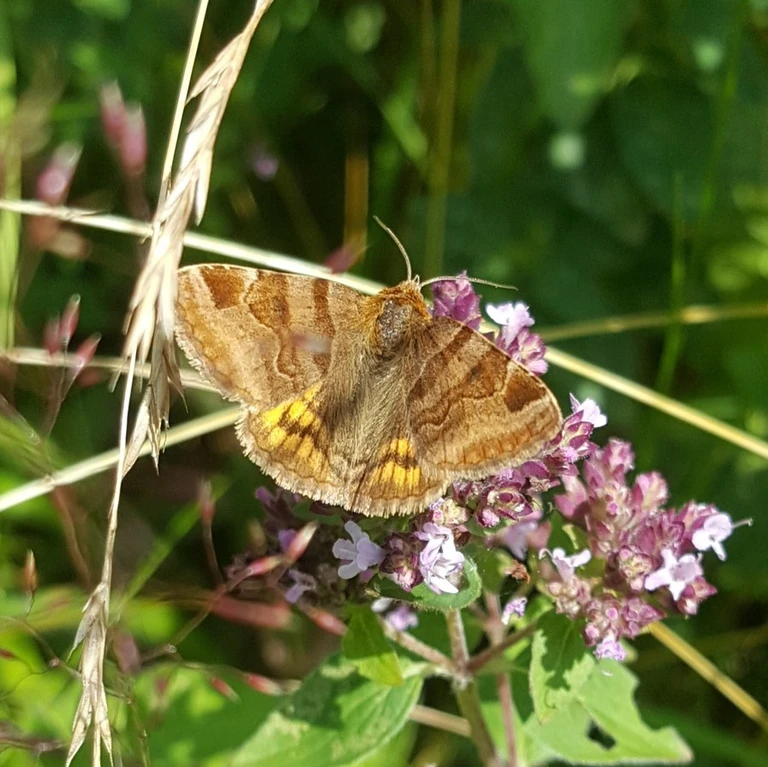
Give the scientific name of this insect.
Euclidia glyphica
